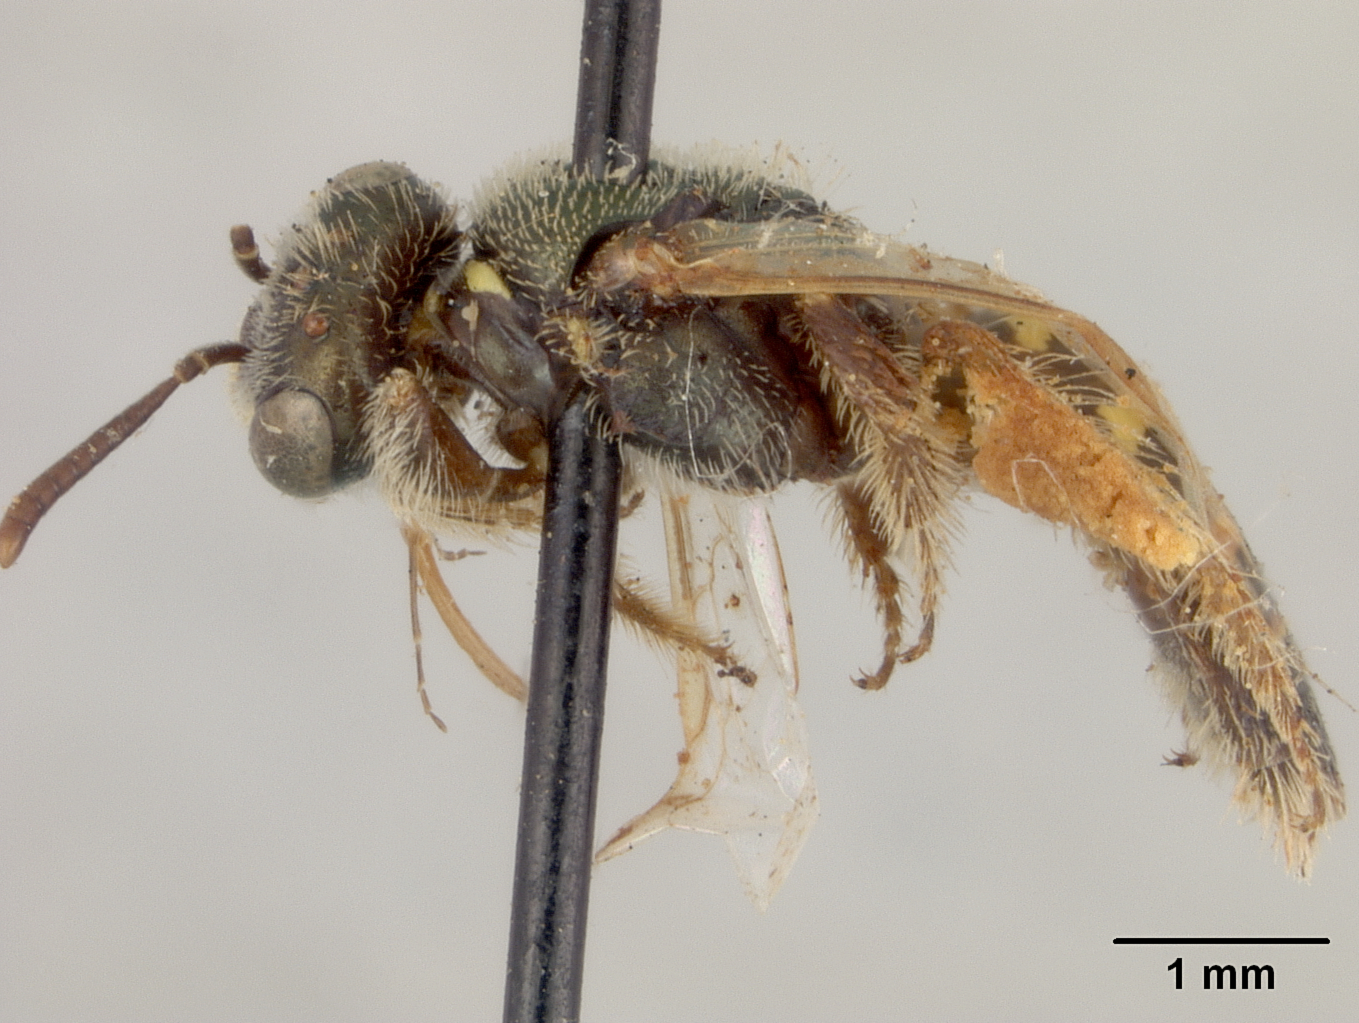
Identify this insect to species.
Perdita pratti
